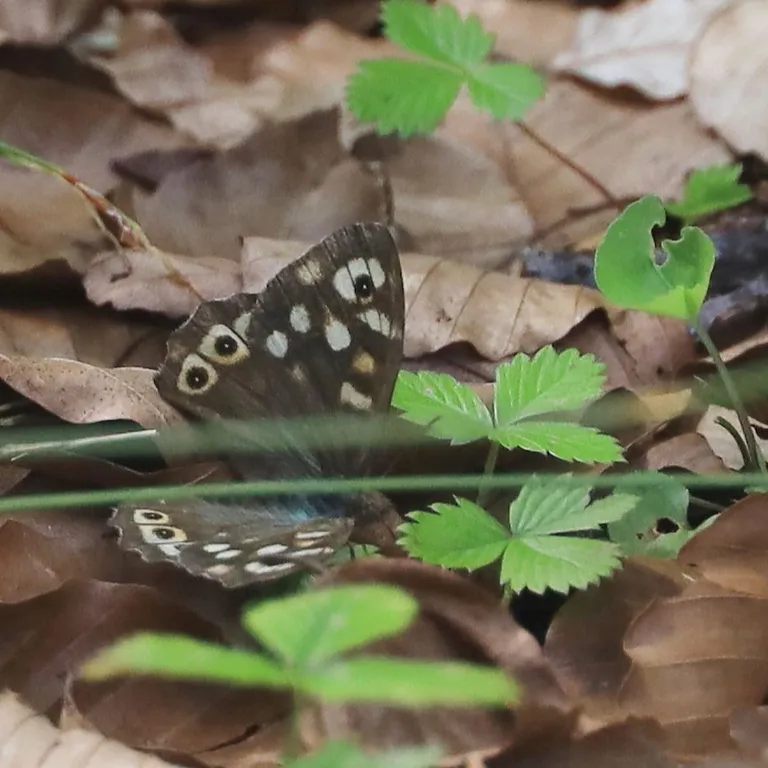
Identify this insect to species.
Pararge aegeria
